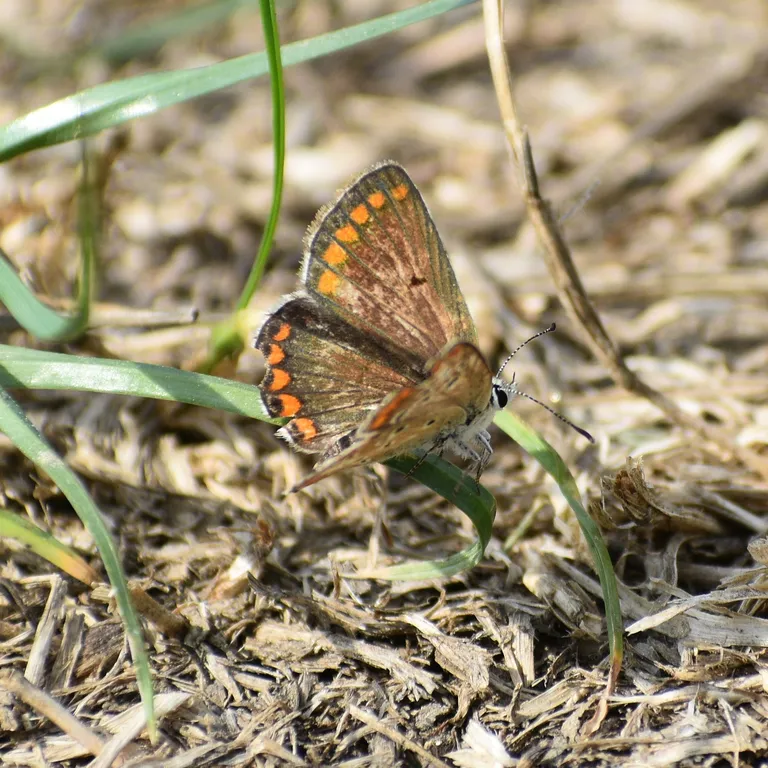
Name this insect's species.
Aricia agestis/artaxerxes
